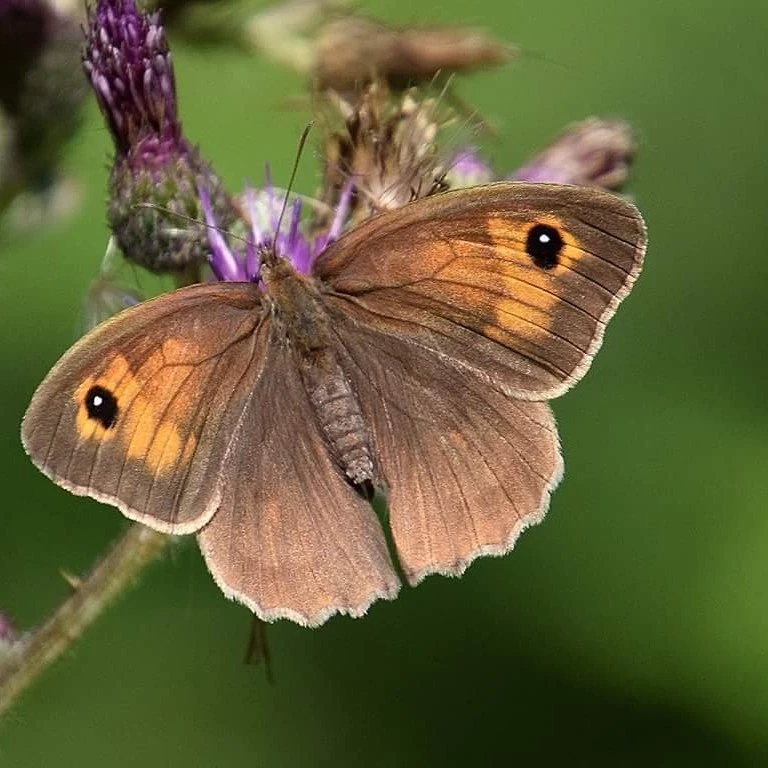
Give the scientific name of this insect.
Maniola jurtina
